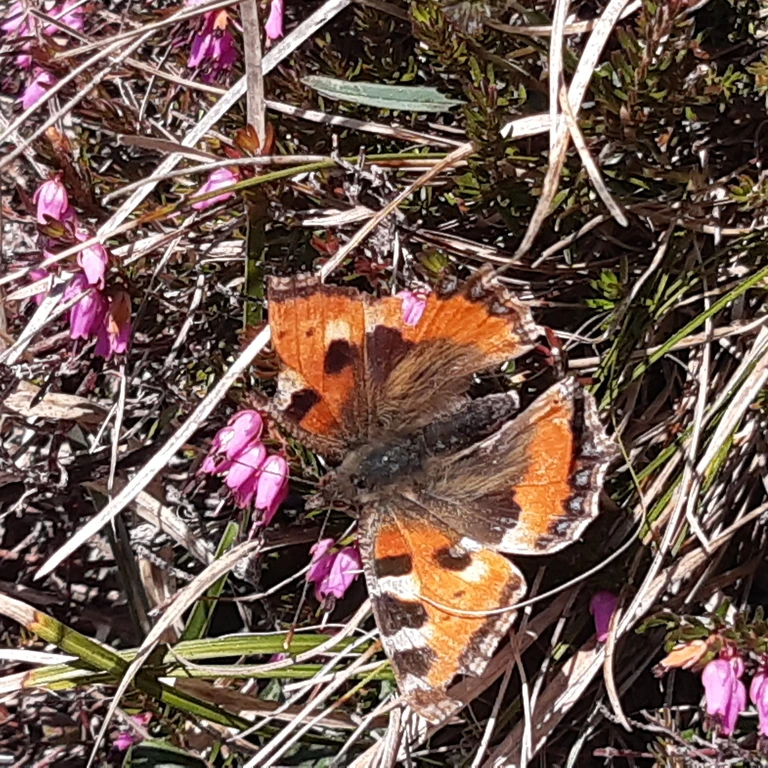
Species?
Aglais urticae
